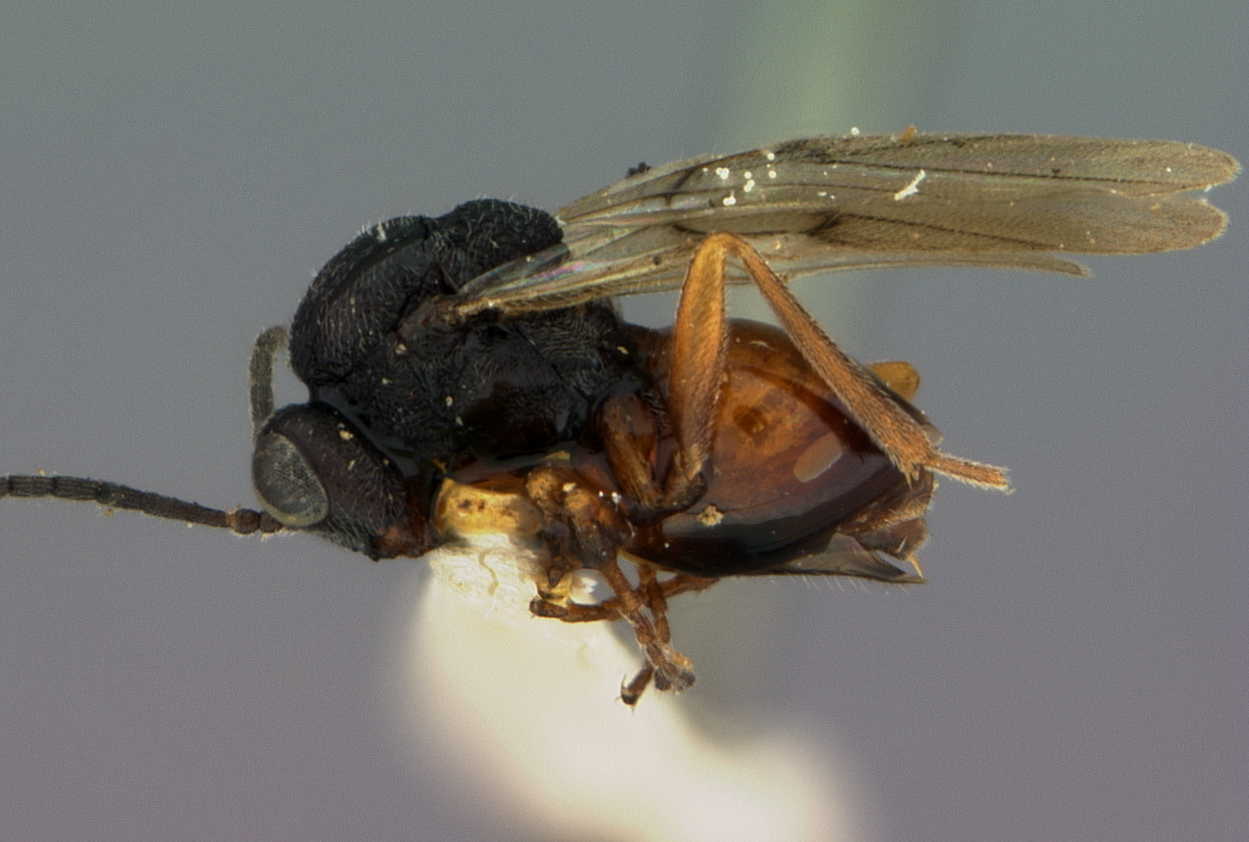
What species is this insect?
Rhodites rosaefolii
